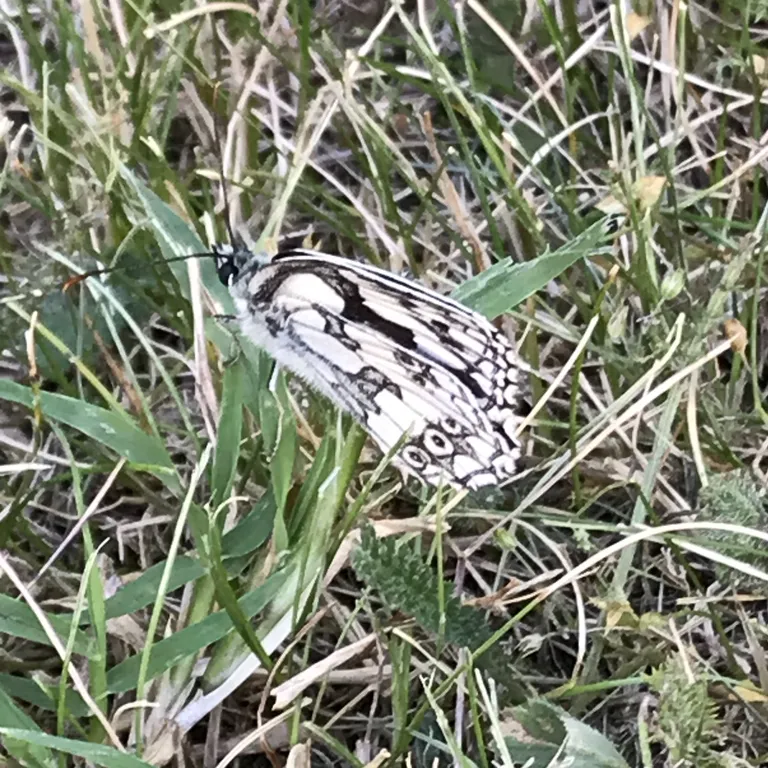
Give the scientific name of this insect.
Melanargia galathea
